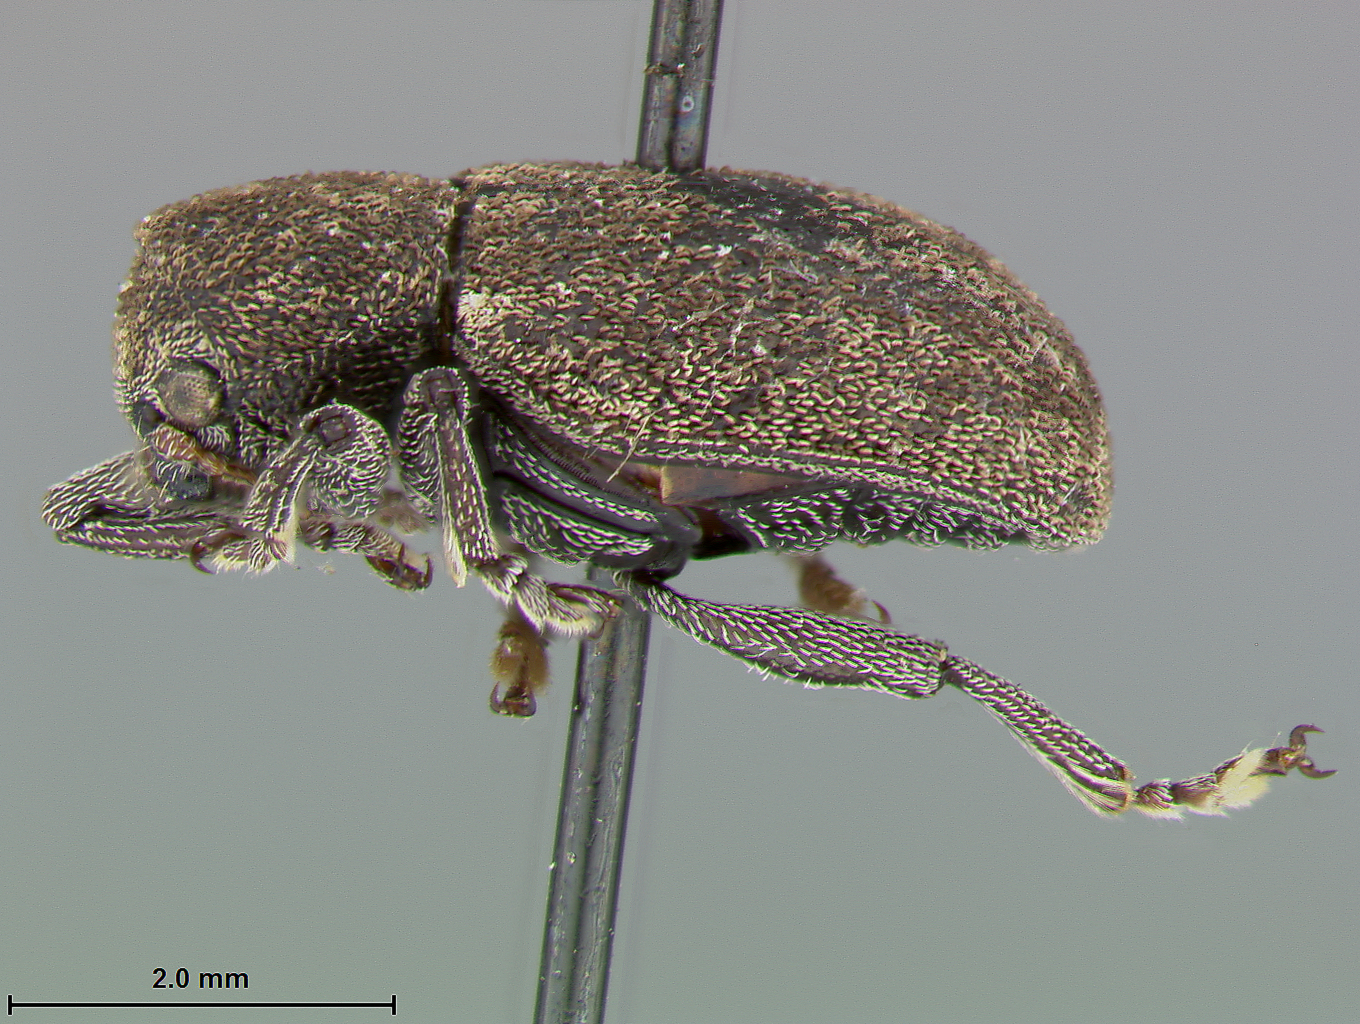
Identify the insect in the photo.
Myochrous portoricensis
